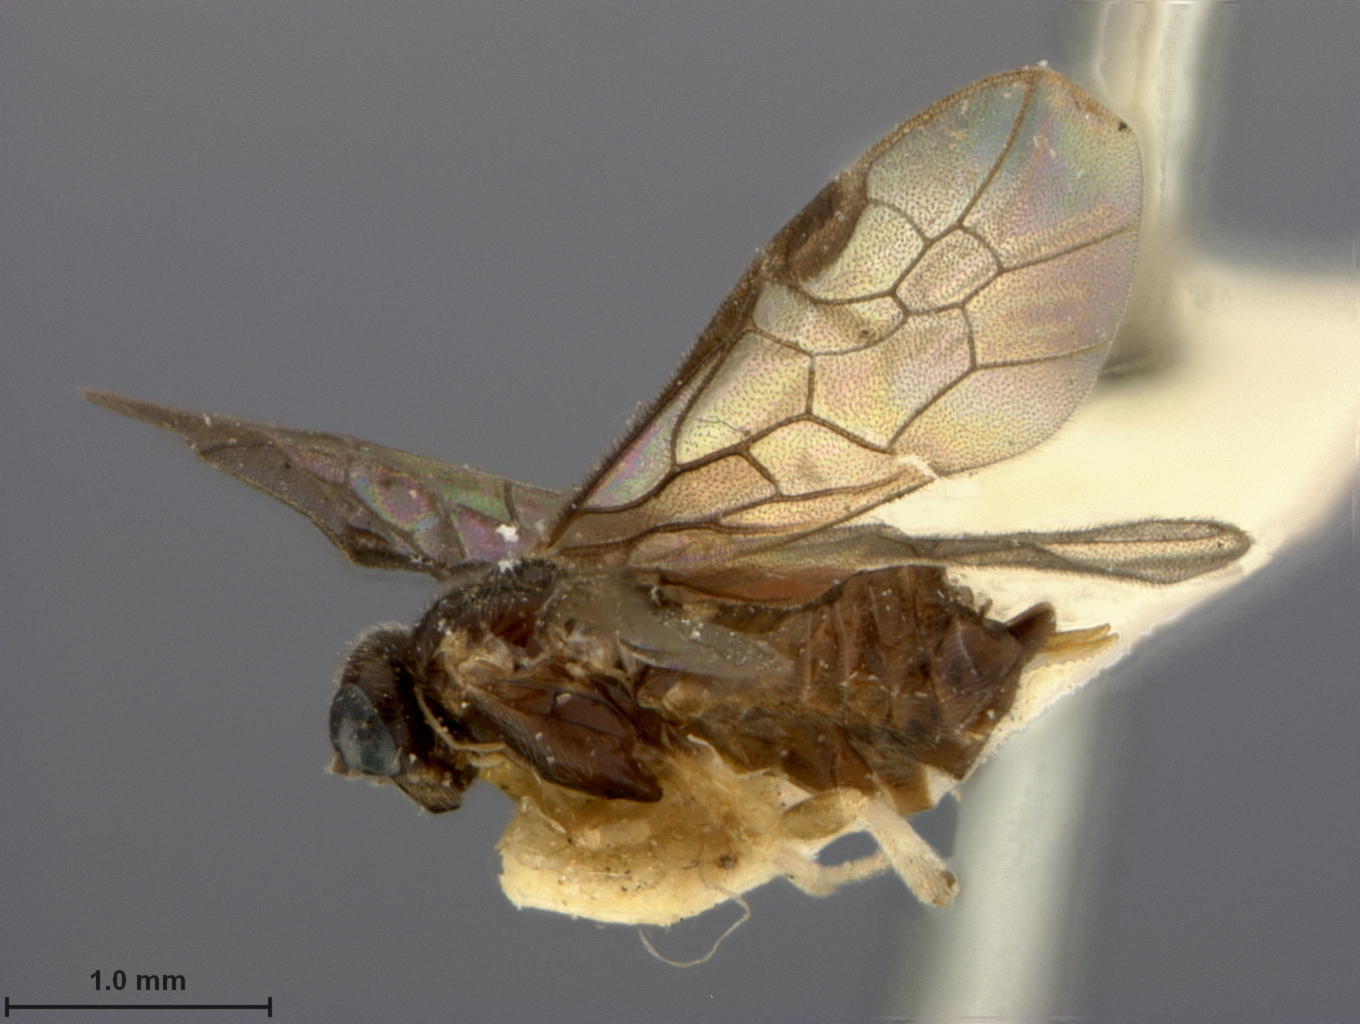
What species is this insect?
Polybates slossonae
